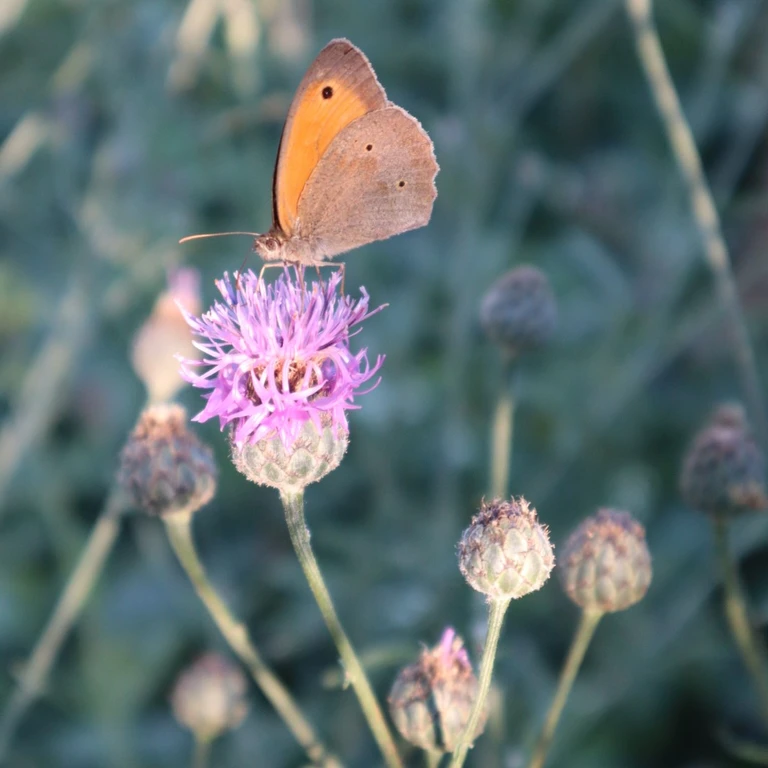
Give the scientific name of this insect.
Maniola jurtina
